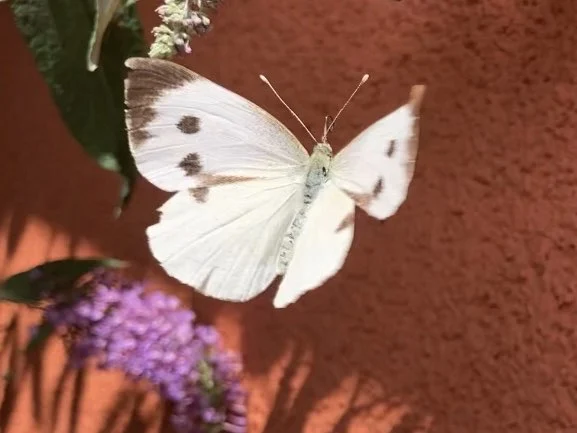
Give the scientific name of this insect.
Pieris brassicae
